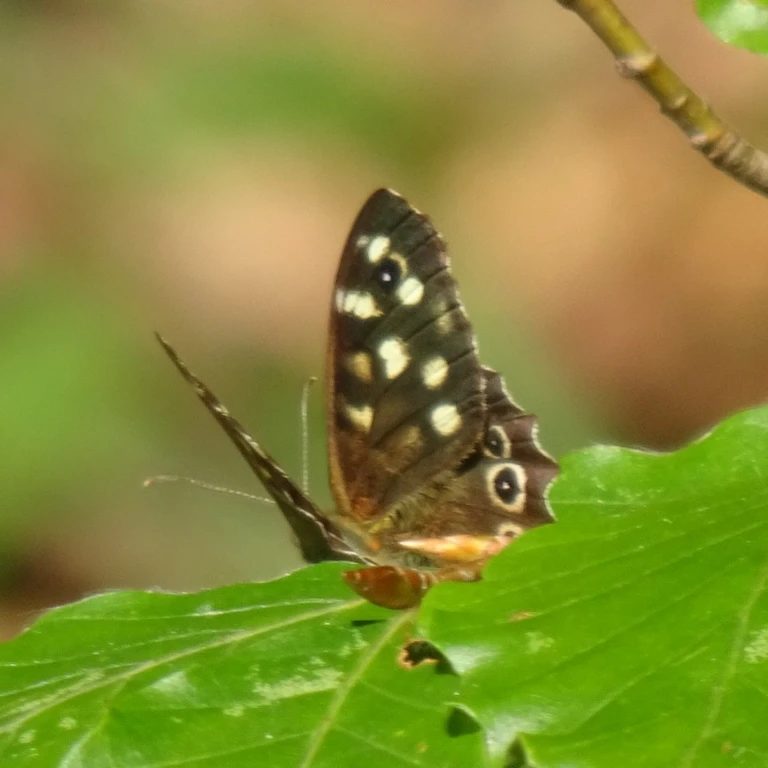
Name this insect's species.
Pararge aegeria
